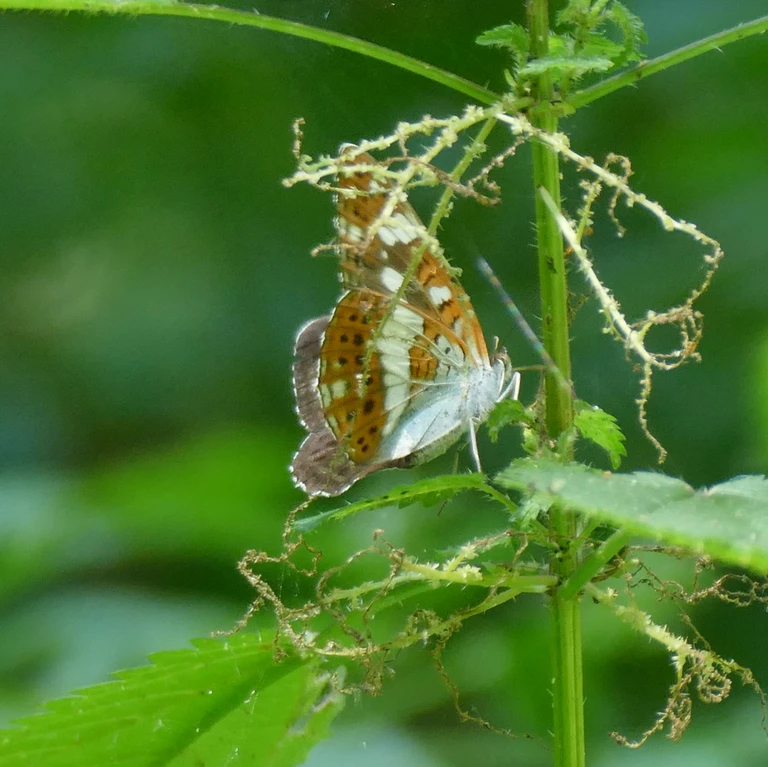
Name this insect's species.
Limenitis camilla (also Ladoga camilla)
